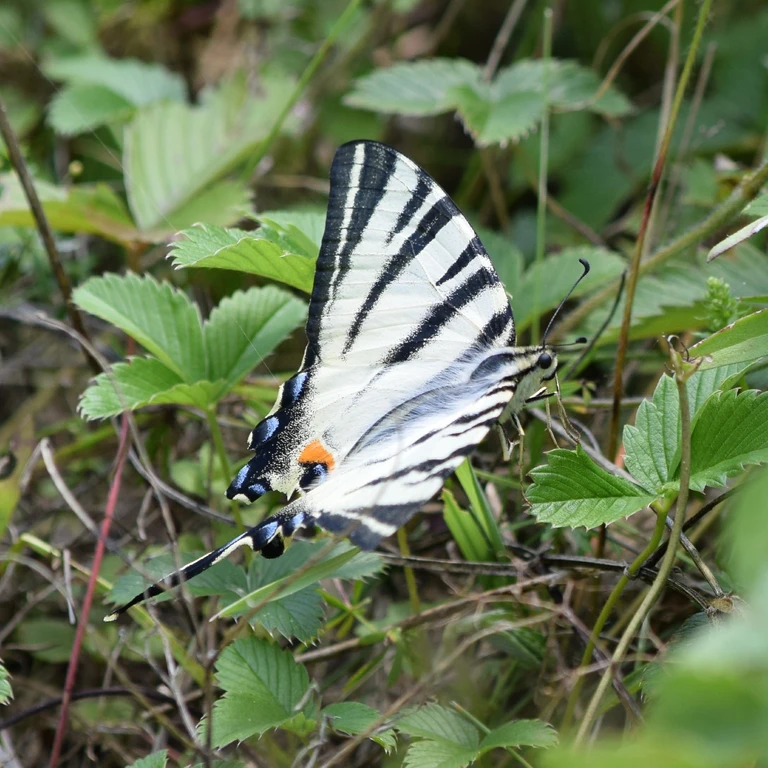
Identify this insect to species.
Iphiclides podalirius
